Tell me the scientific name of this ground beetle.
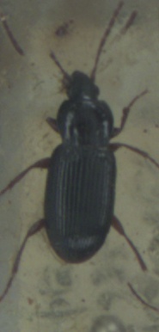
Pterostichus strenuus
